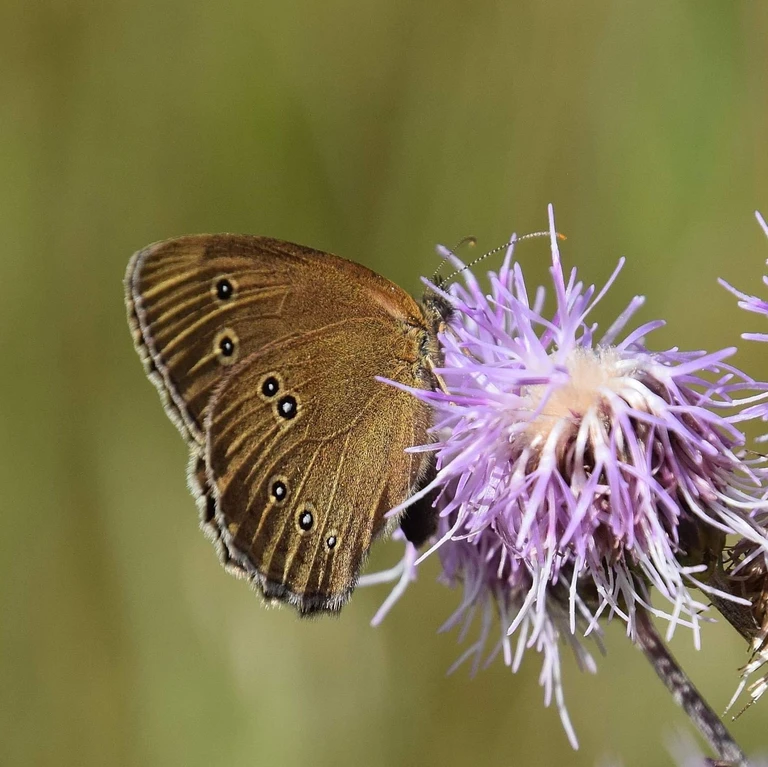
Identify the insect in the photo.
Aphantopus hyperantus
